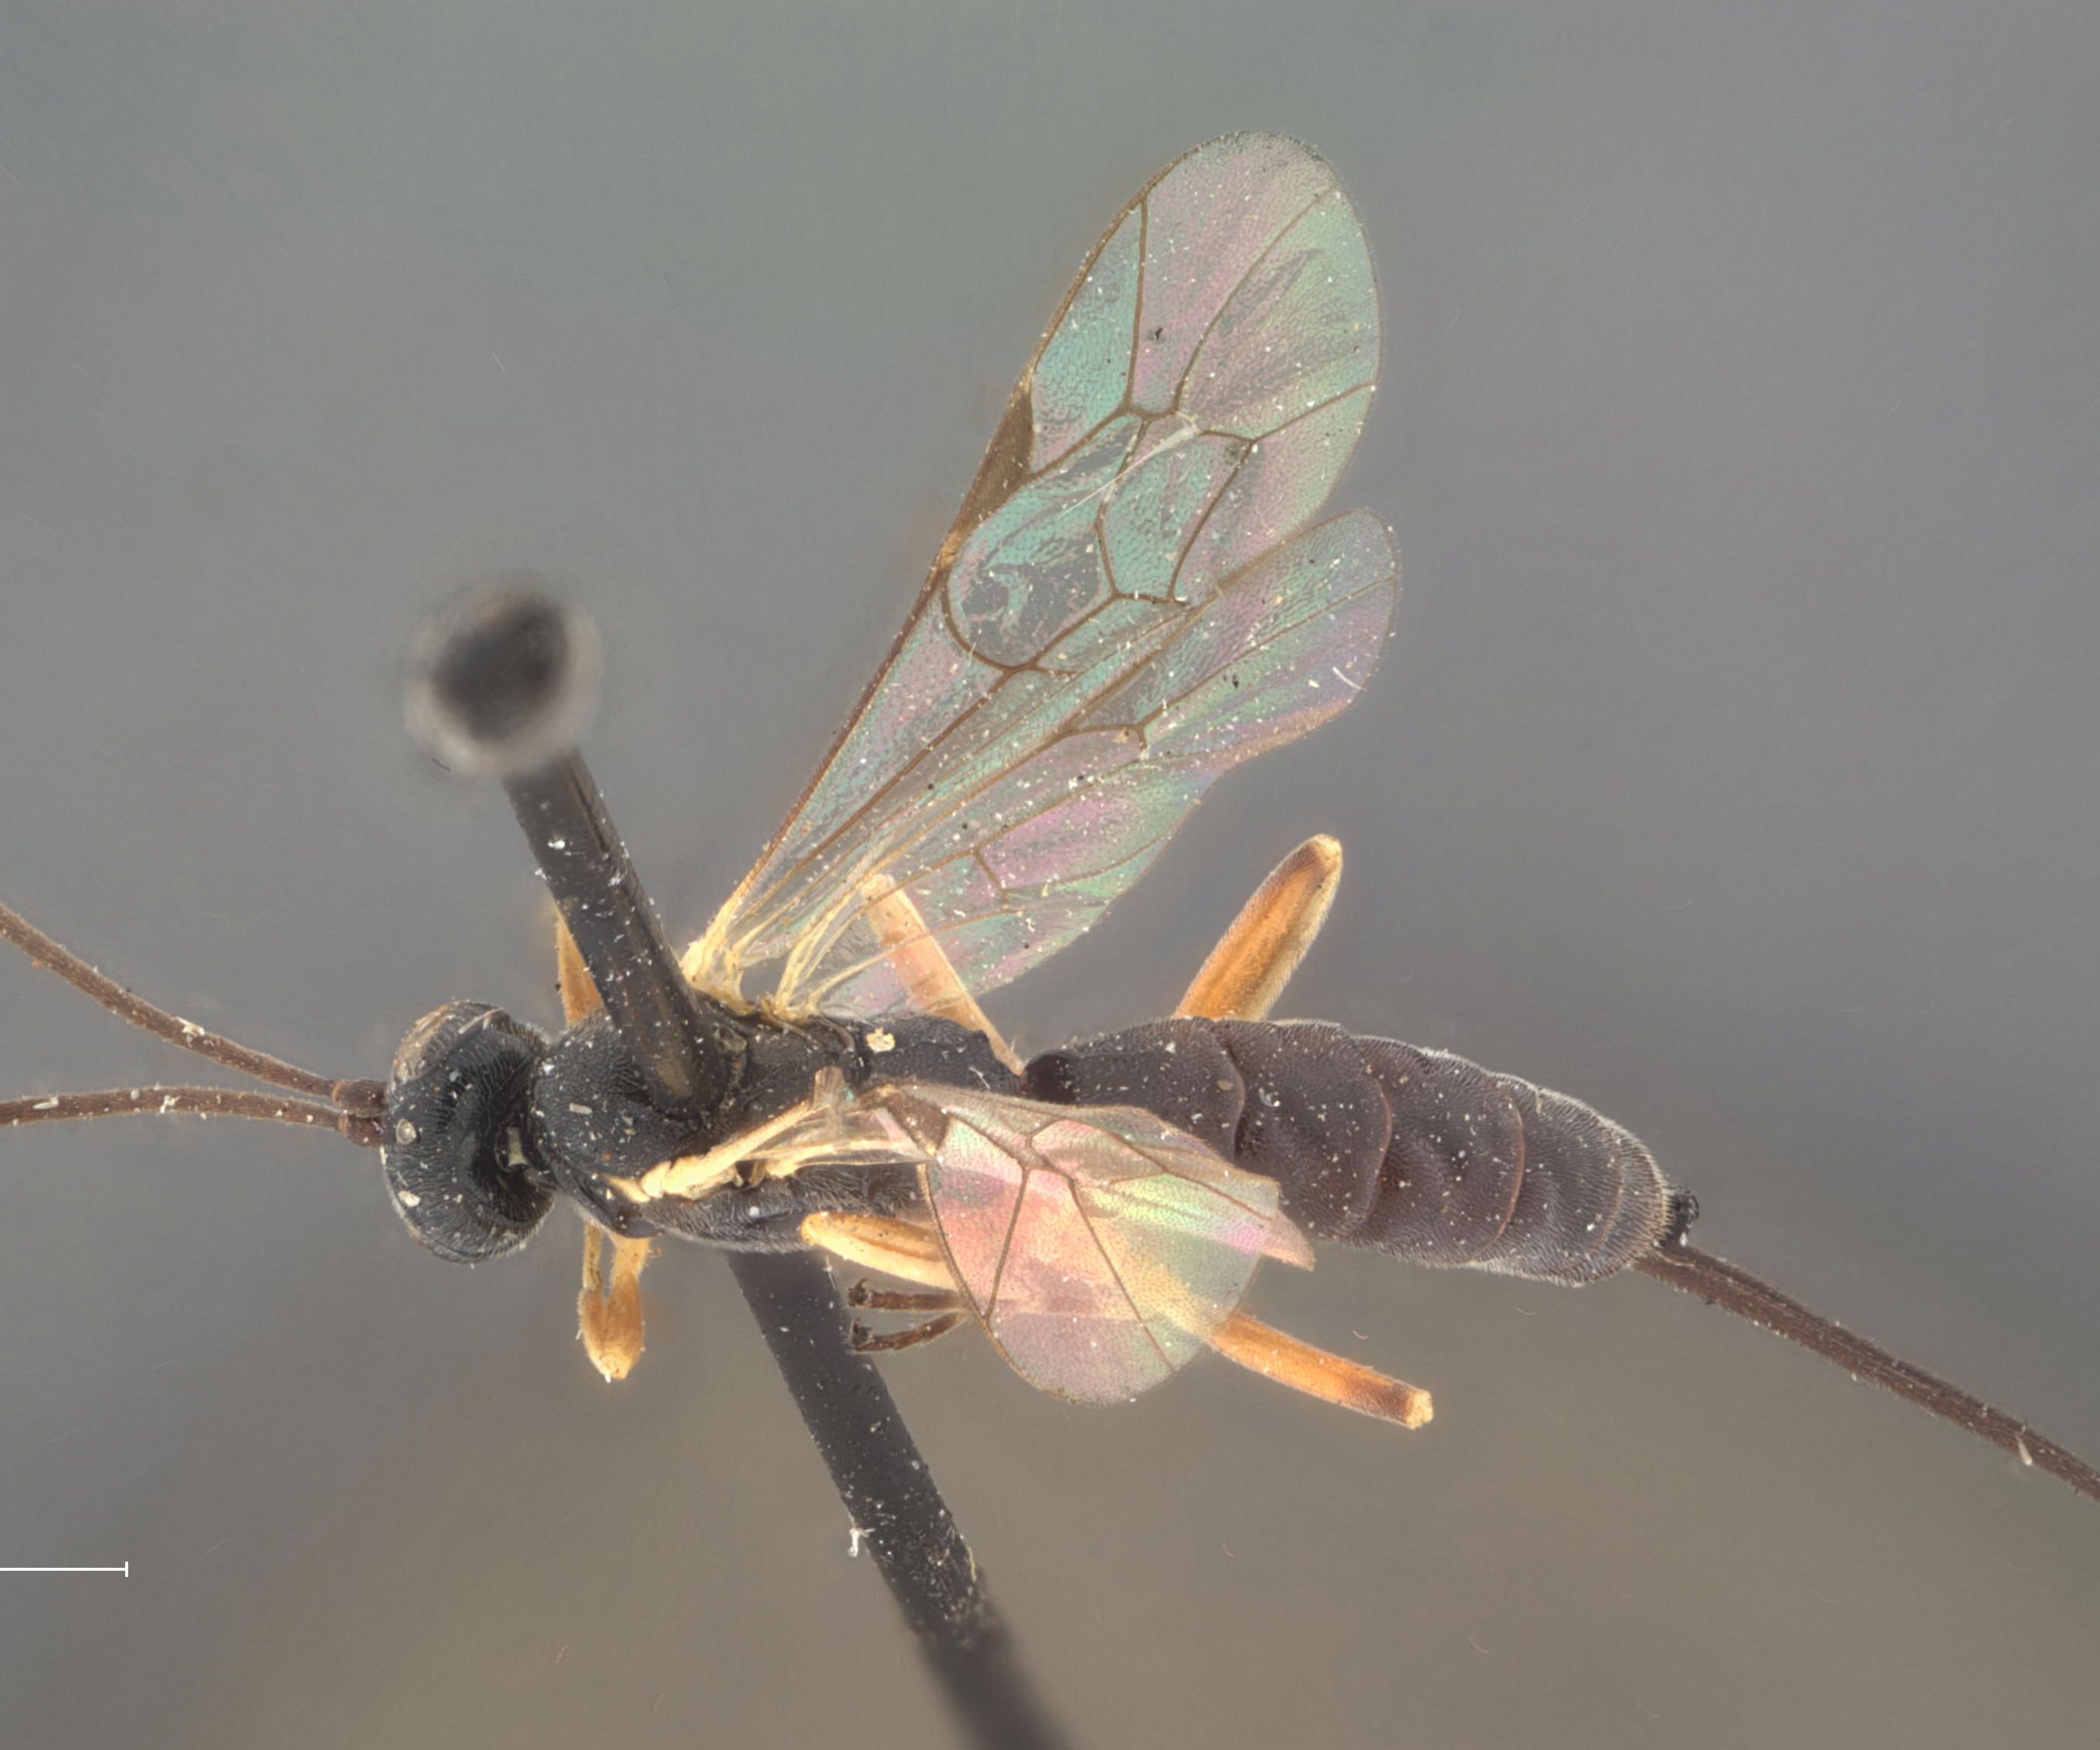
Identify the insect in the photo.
Glypta rhyacioniae
